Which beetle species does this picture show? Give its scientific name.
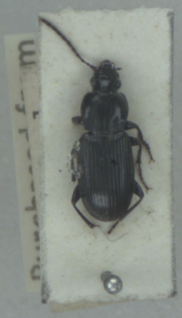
Pterostichus gracilis
